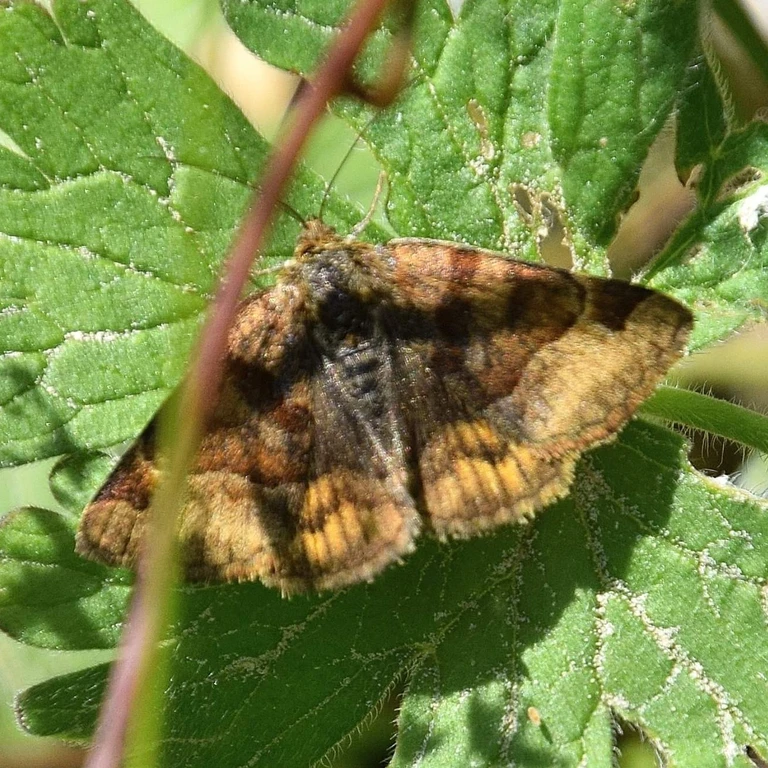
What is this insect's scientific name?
Euclidia glyphica
